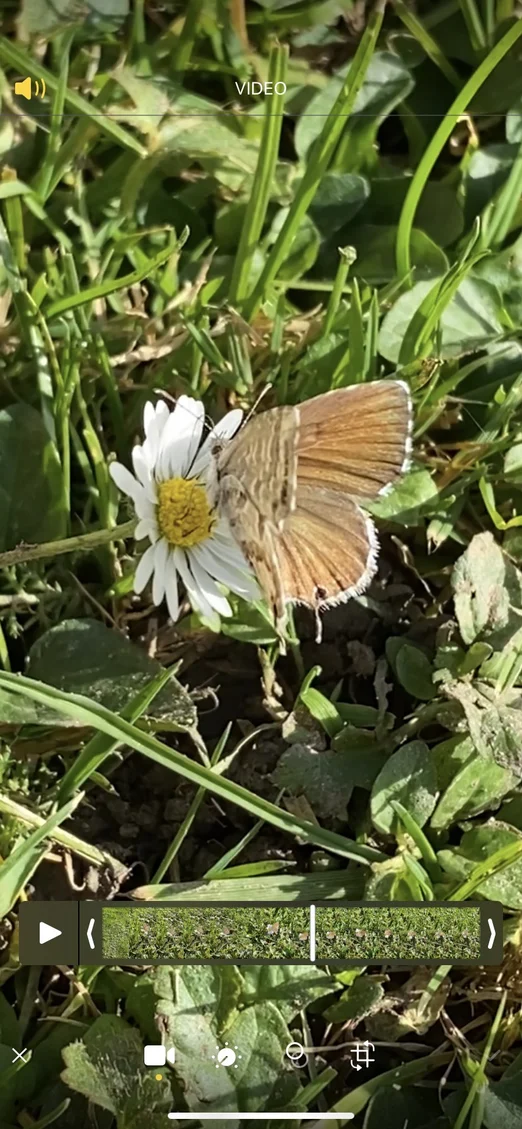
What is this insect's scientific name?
Cacyreus marshalli
